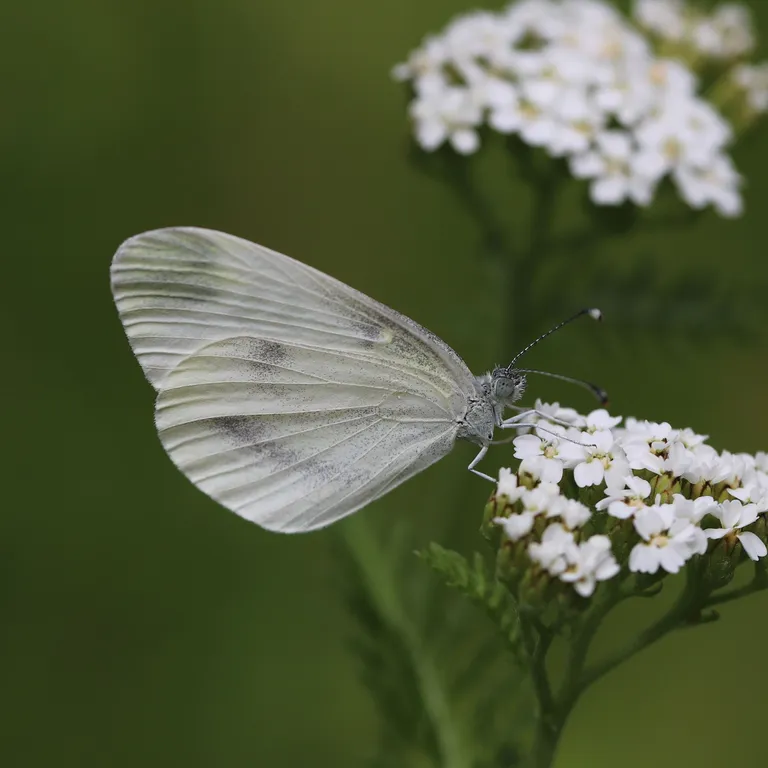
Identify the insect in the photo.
Leptidea sinapis/juvernica
